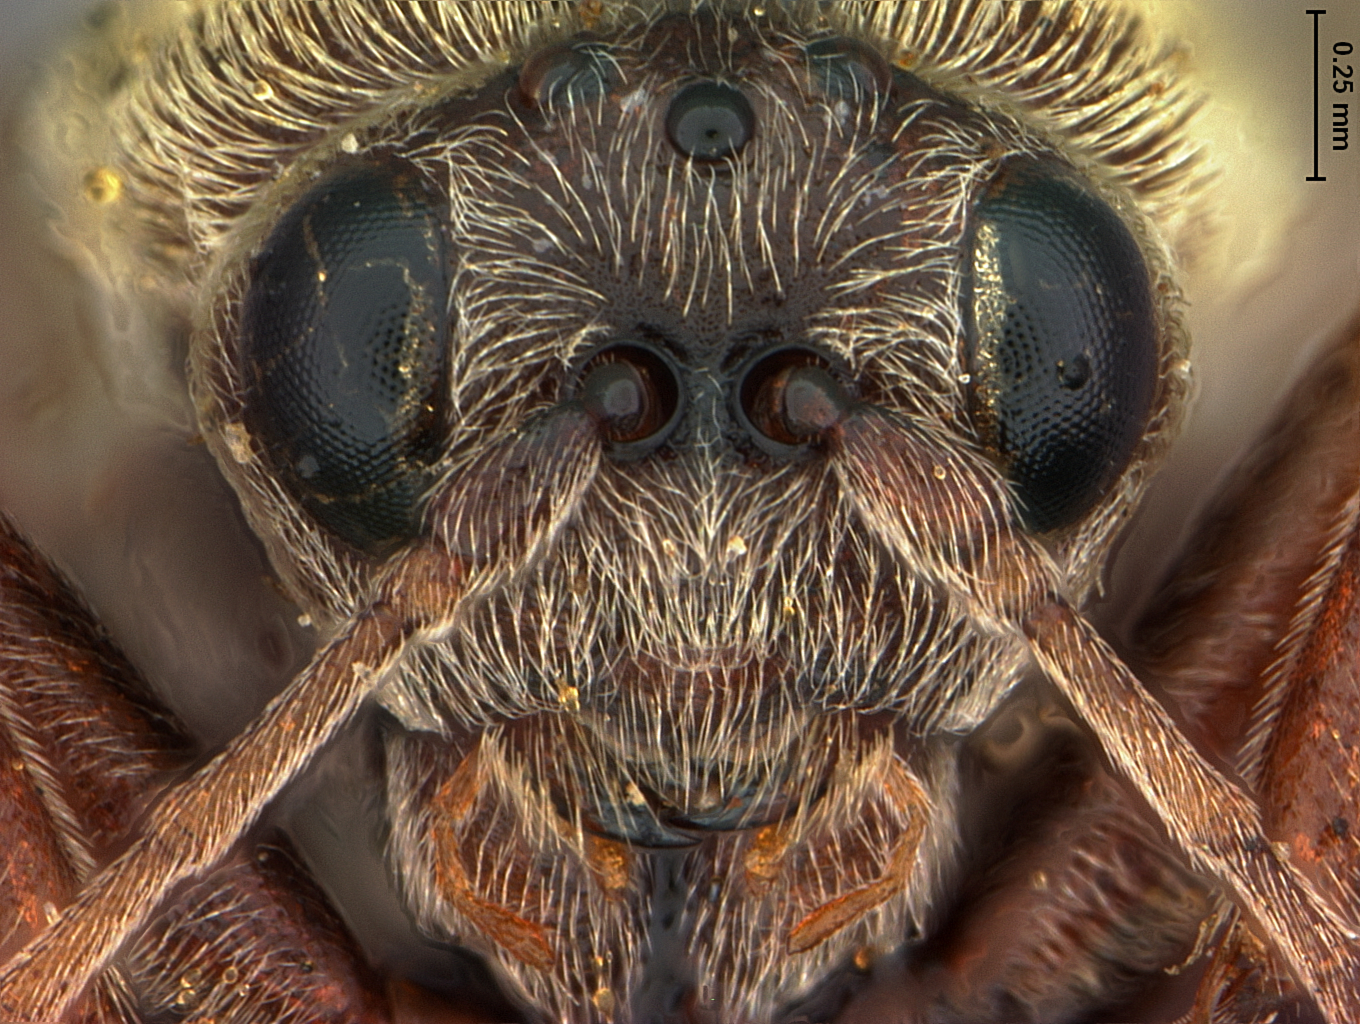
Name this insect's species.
Callirhytis corallosa
